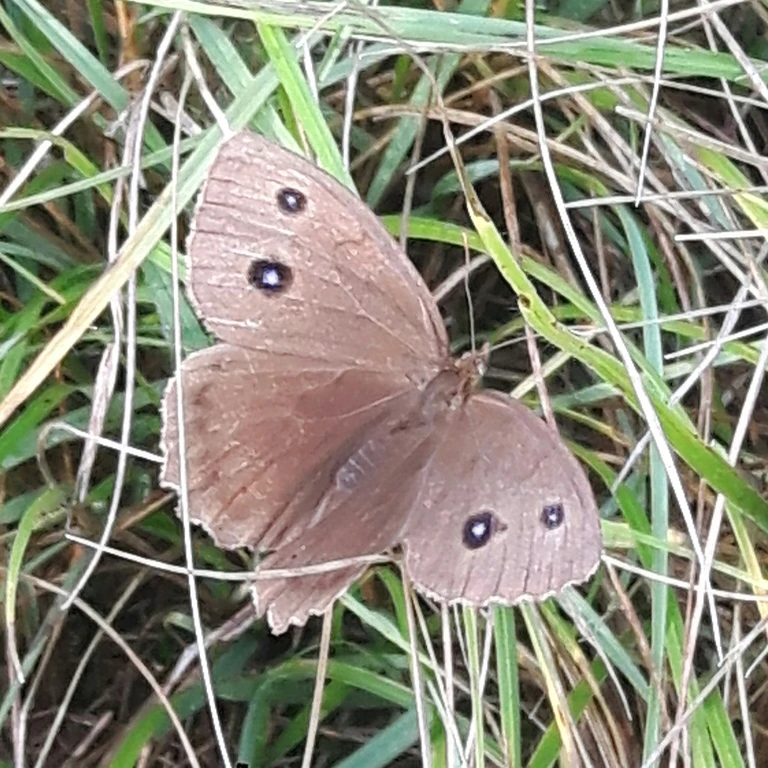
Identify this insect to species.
Minois dryas
